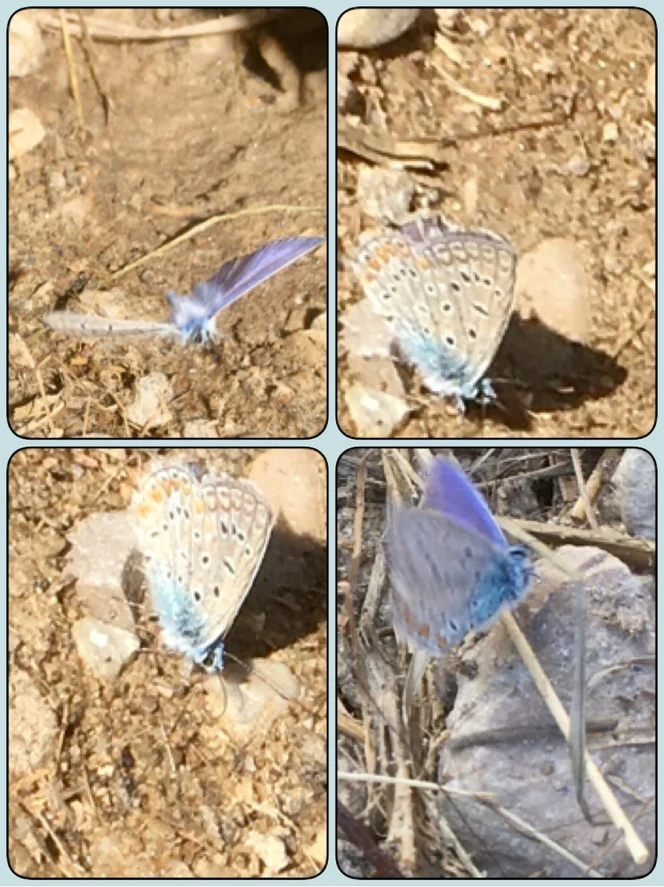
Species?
Polyommatus icarus
